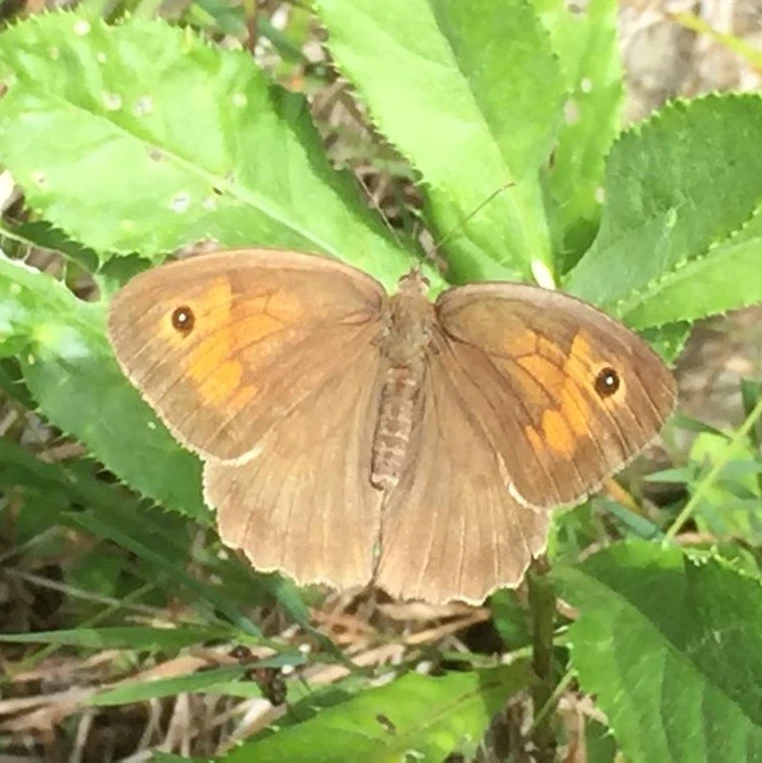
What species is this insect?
Maniola jurtina
